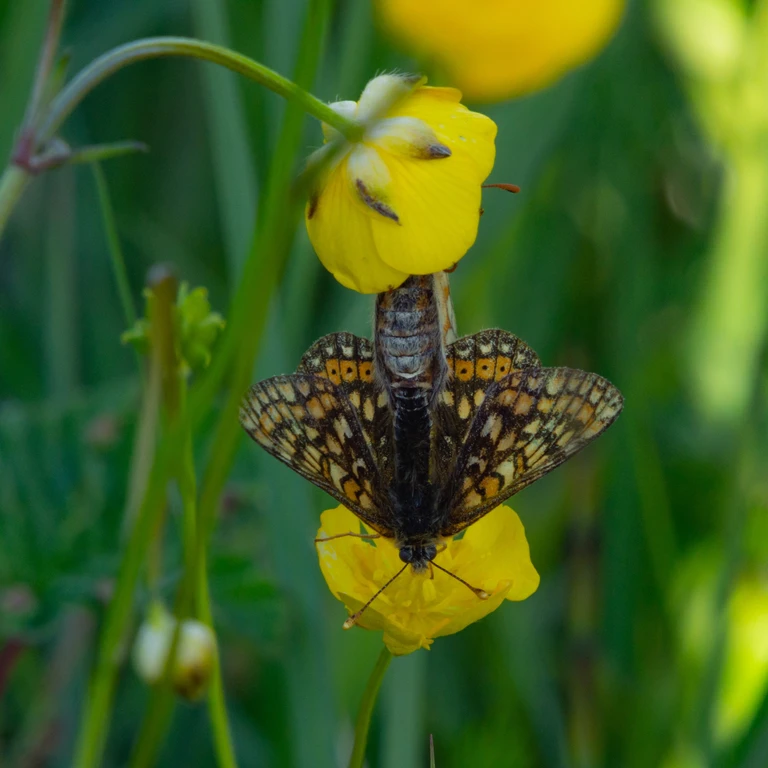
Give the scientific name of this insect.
Euphydryas aurinia
